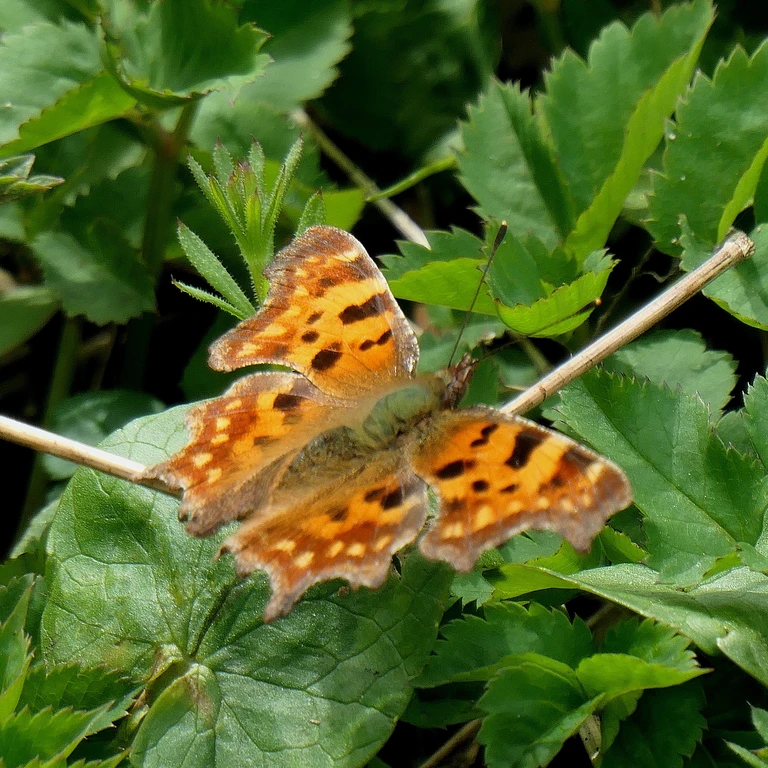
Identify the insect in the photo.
Polygonia c-album
